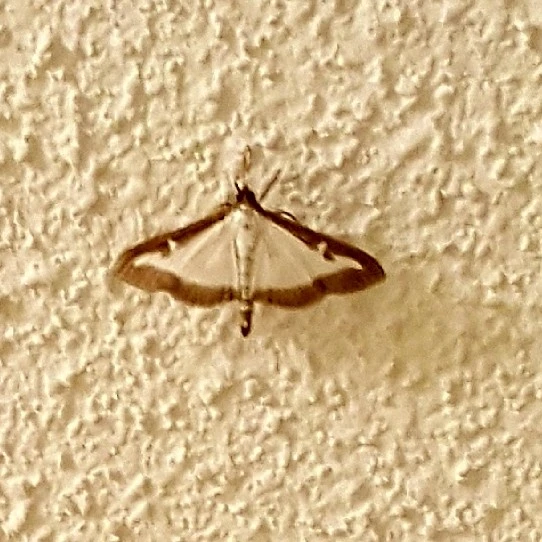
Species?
Cydalima perspectalis
